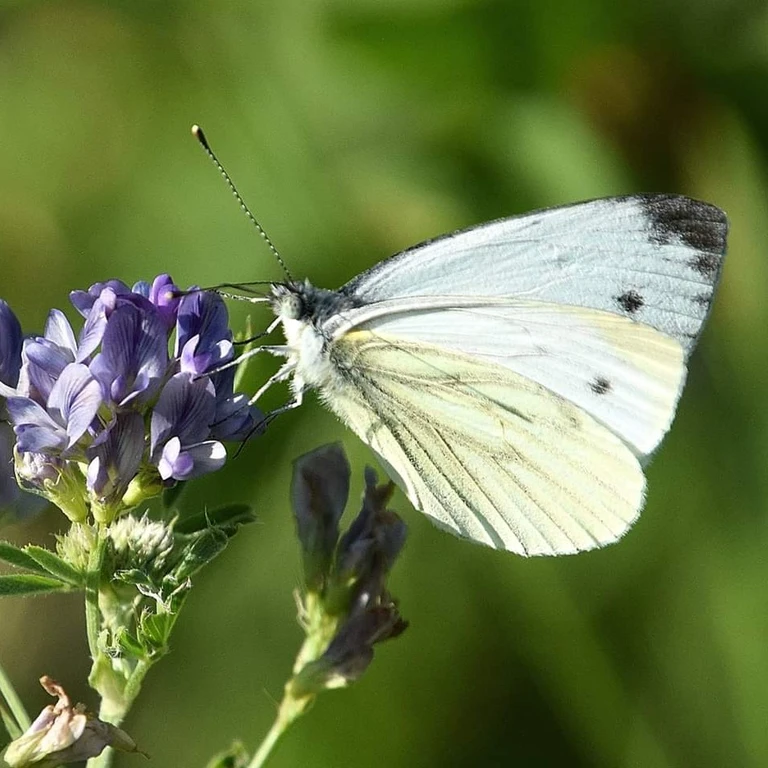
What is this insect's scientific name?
Pieris napi
